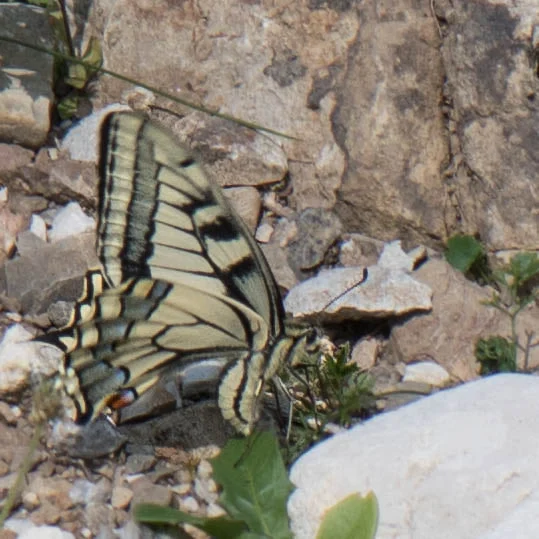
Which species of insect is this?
Papilio machaon
